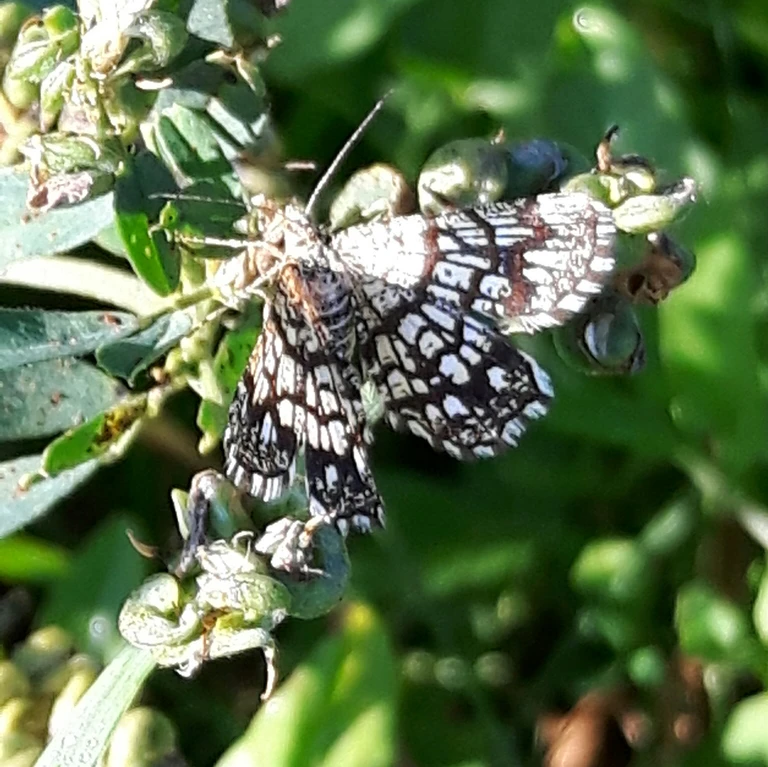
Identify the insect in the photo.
Chiasmia clathrata
